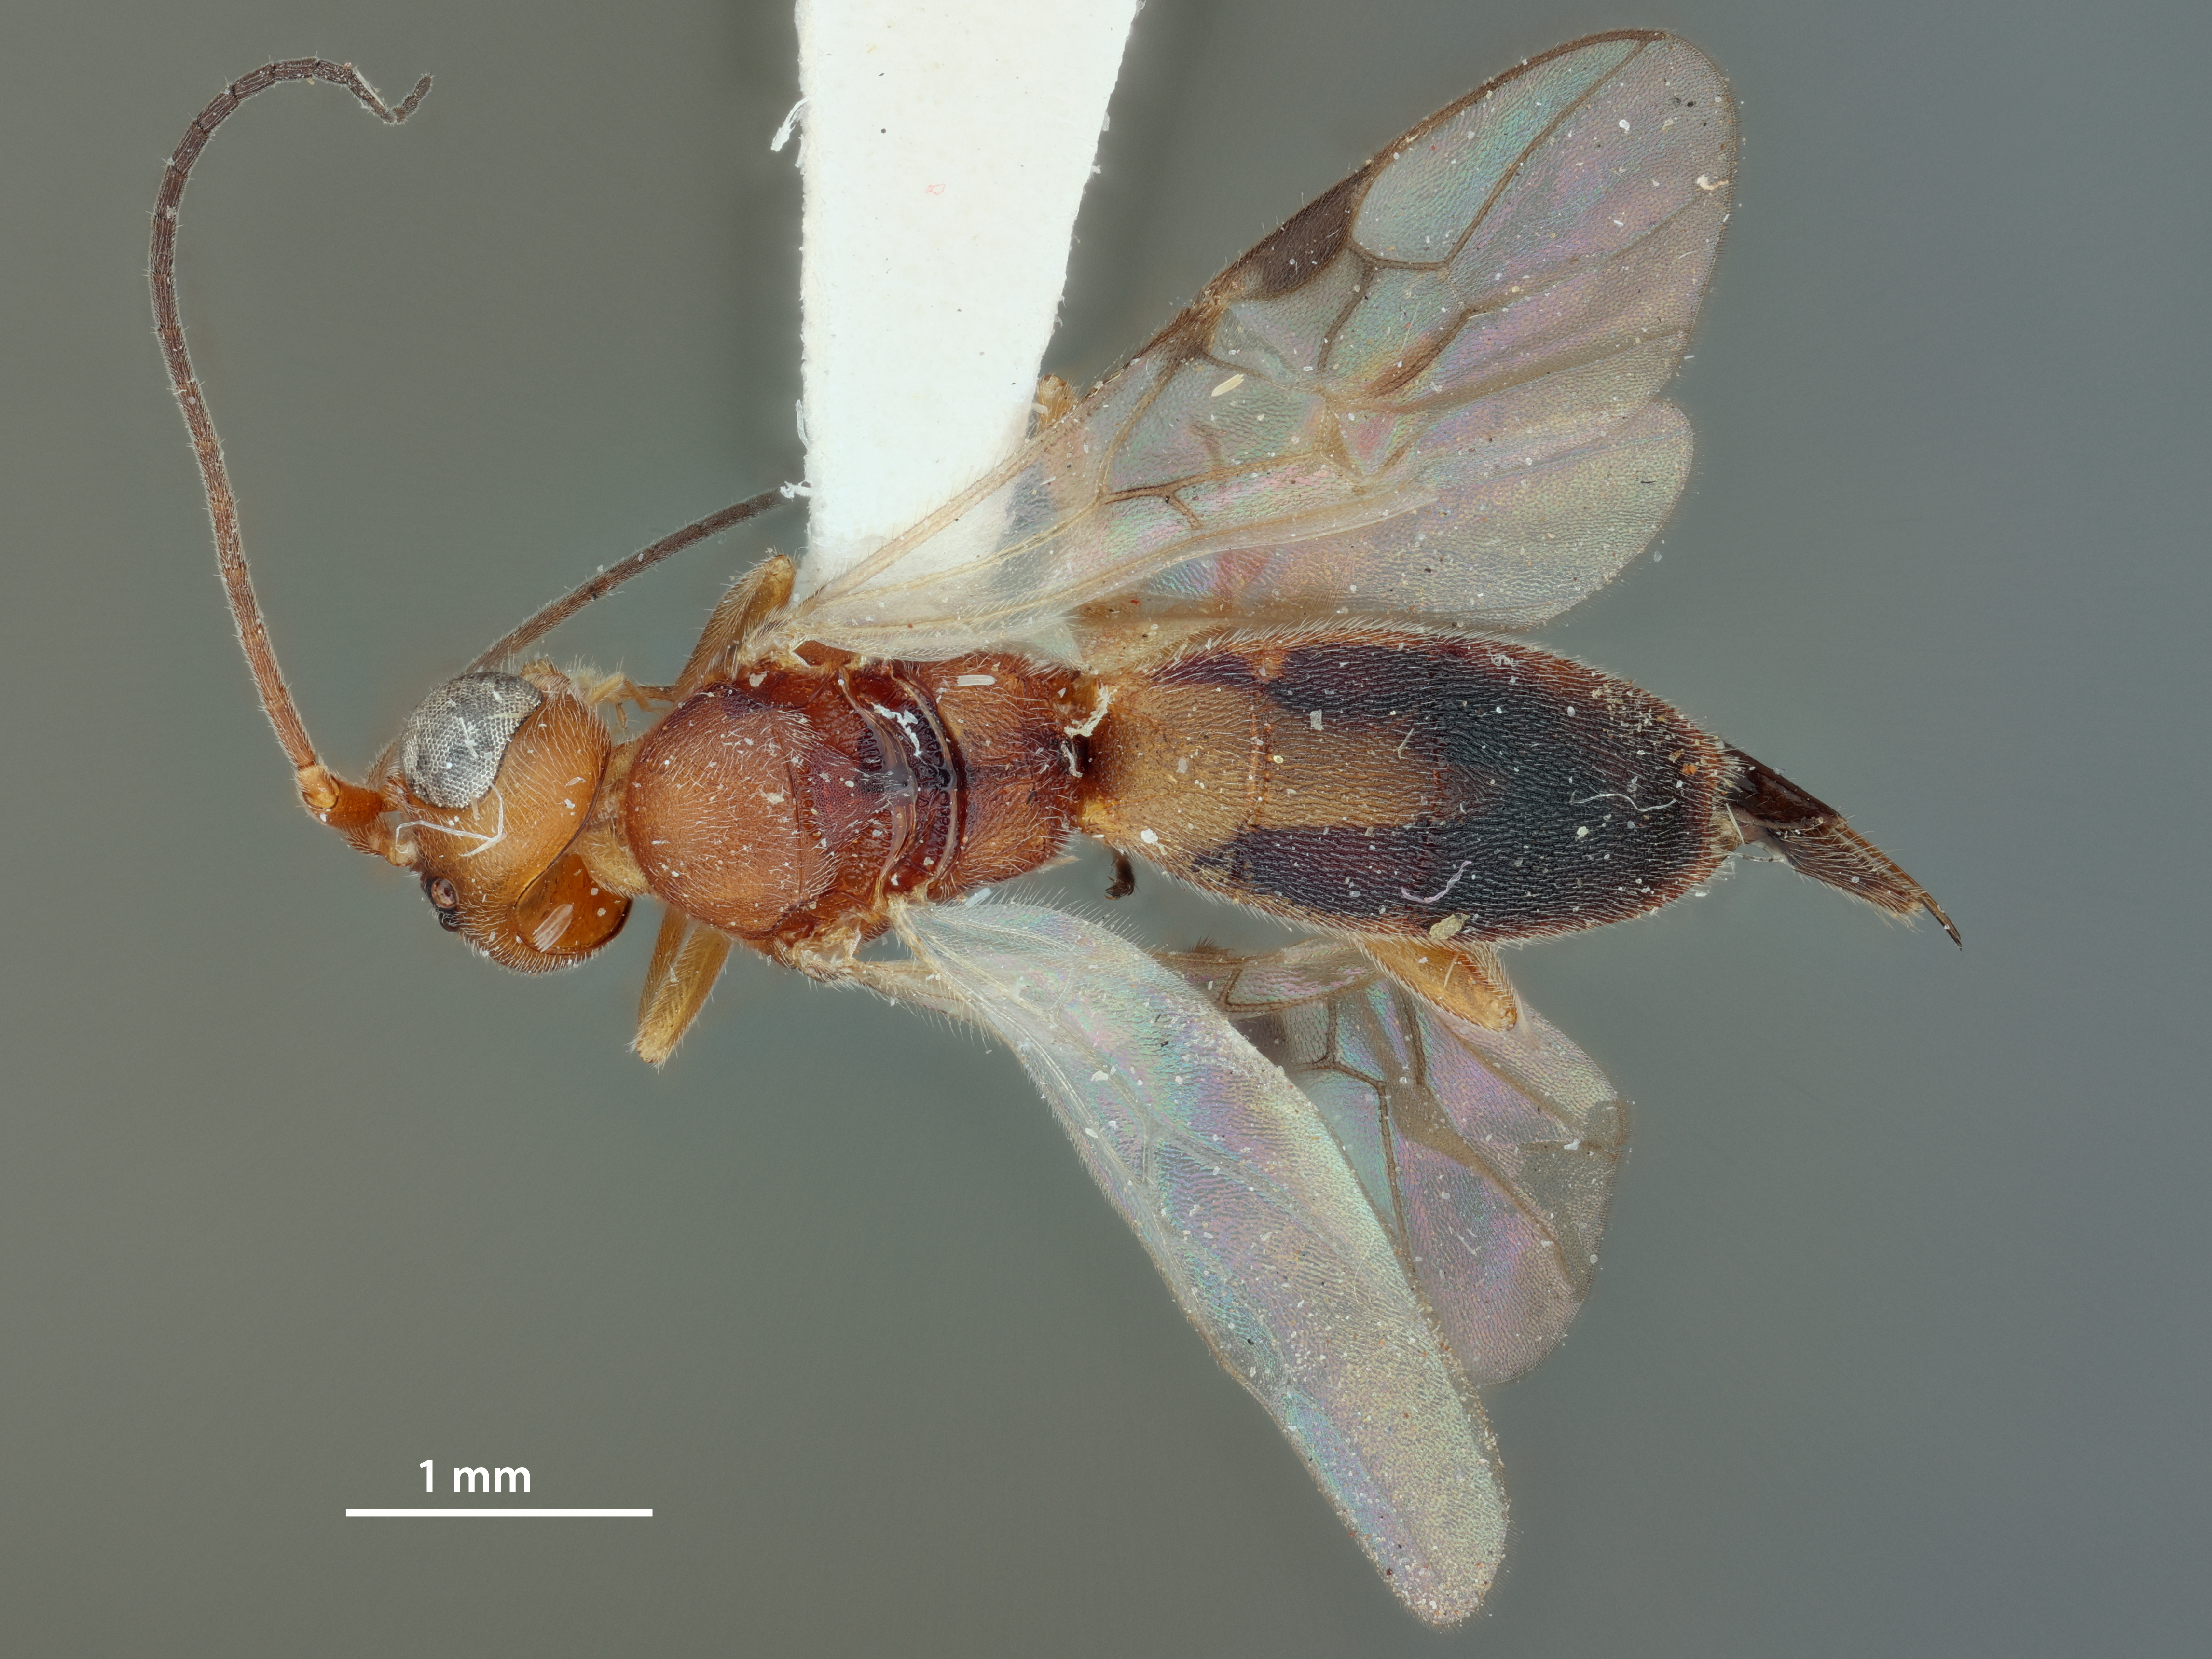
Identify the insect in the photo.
Phanerotoma decticauda
